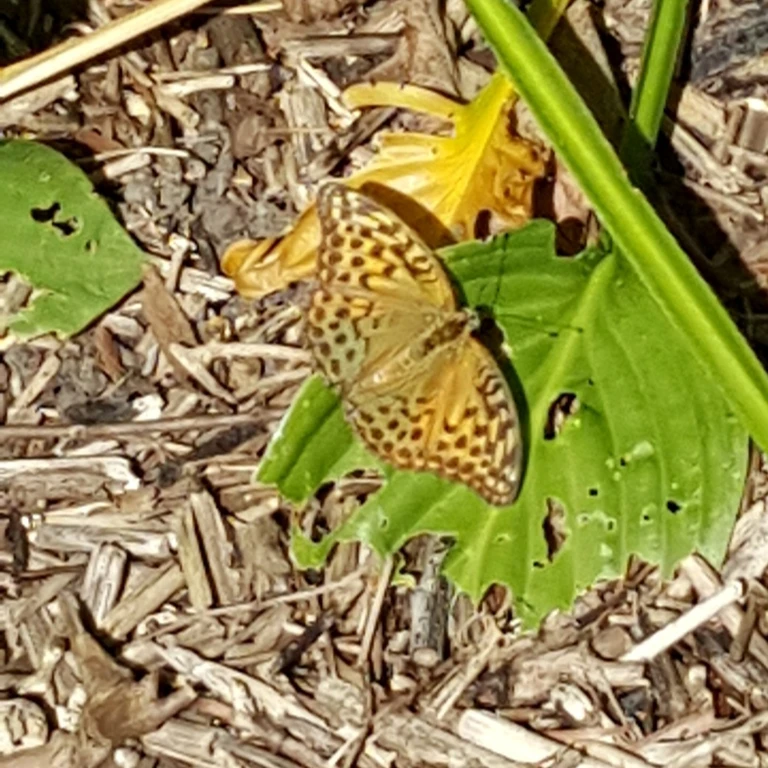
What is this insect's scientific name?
Argynnis paphia
